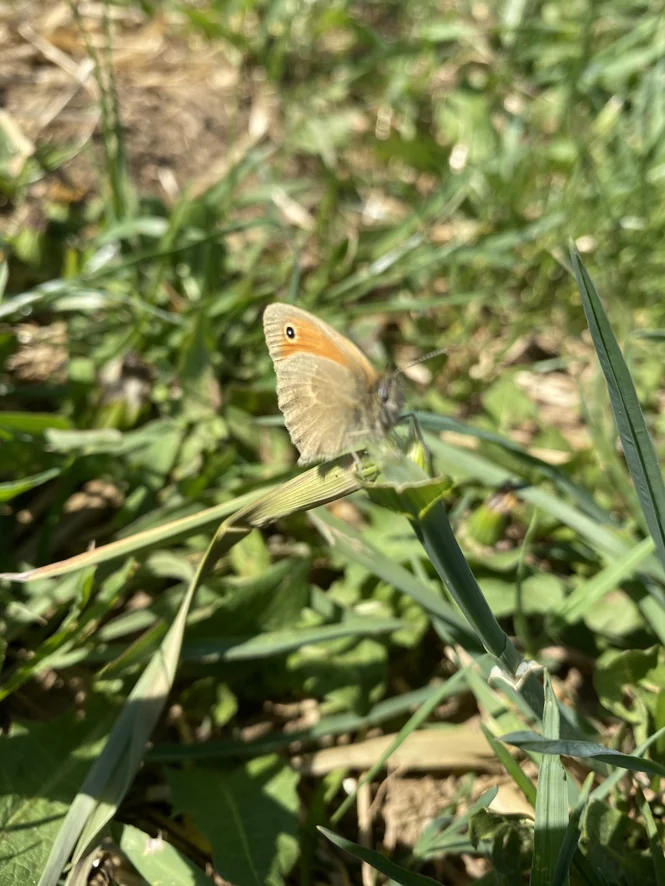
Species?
Coenonympha pamphilus
